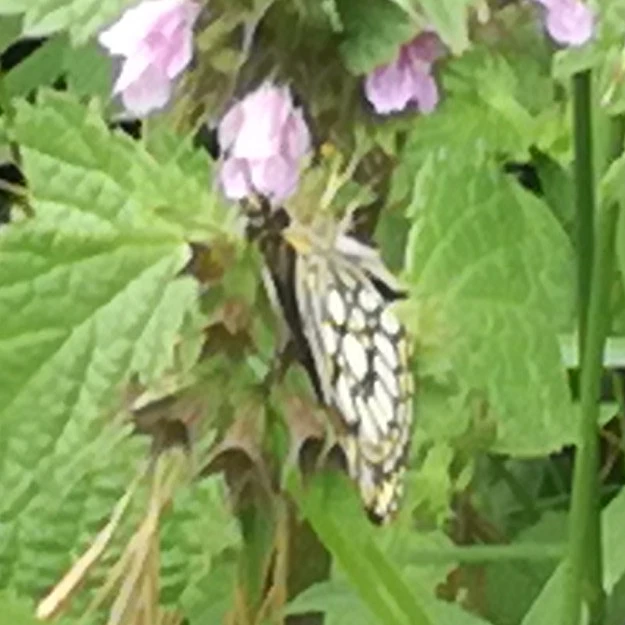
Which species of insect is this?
Melanargia galathea
